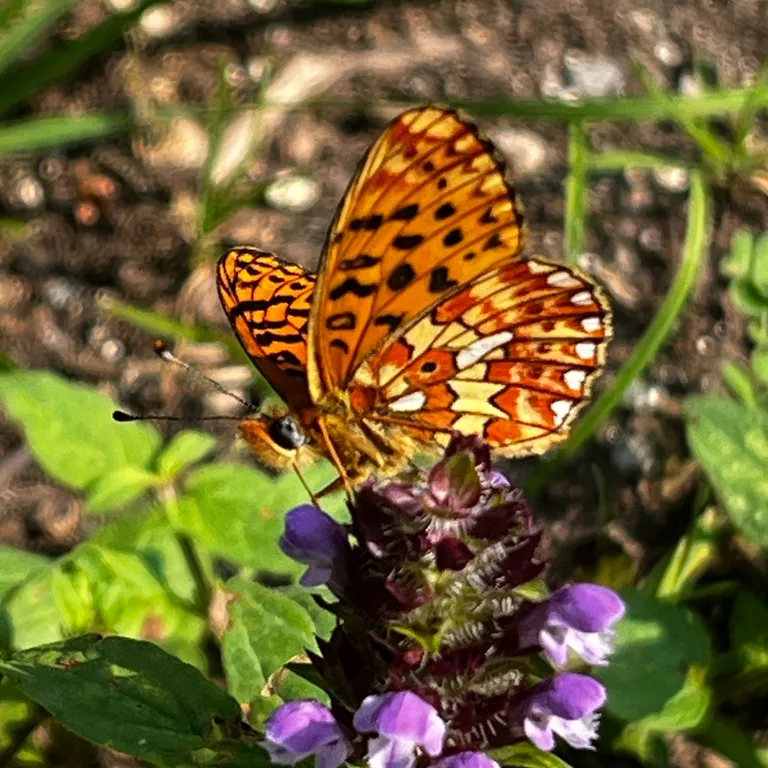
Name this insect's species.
Boloria euphrosyne (also Clossiana euphrosyne)
